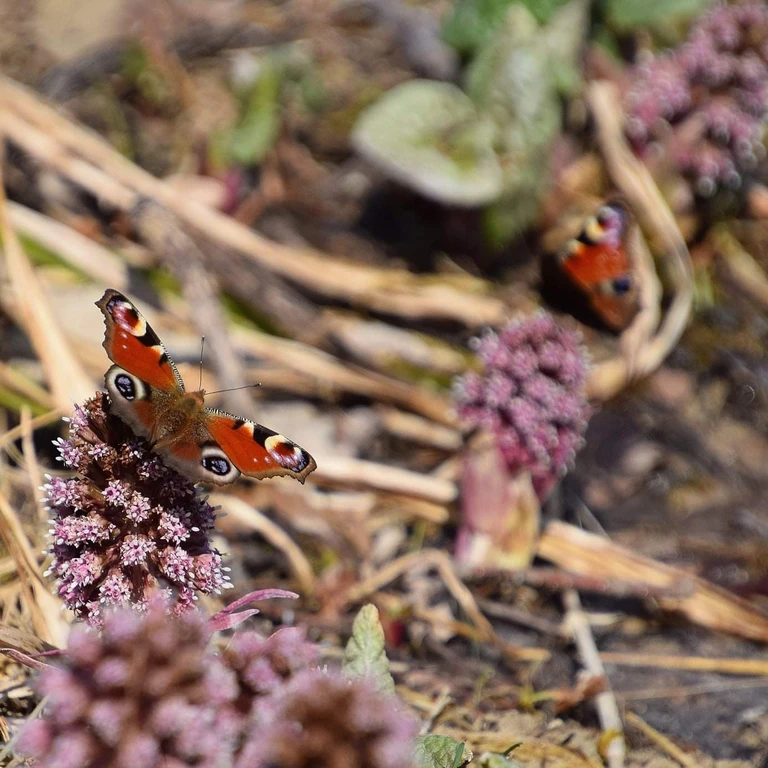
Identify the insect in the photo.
Aglais io
